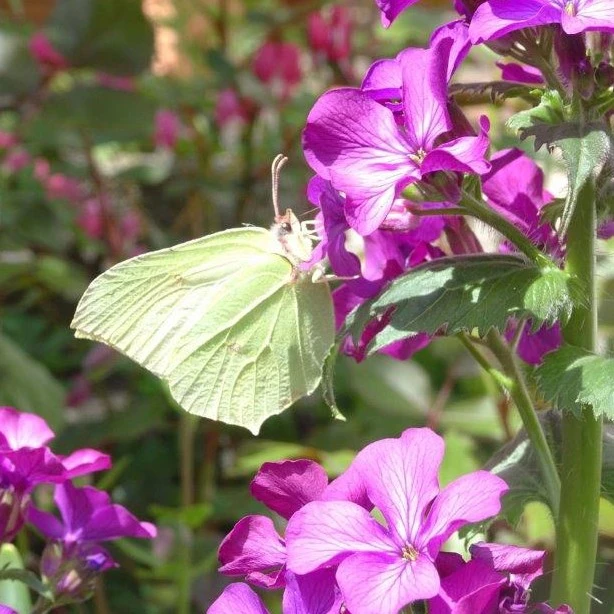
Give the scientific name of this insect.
Gonepteryx rhamni
